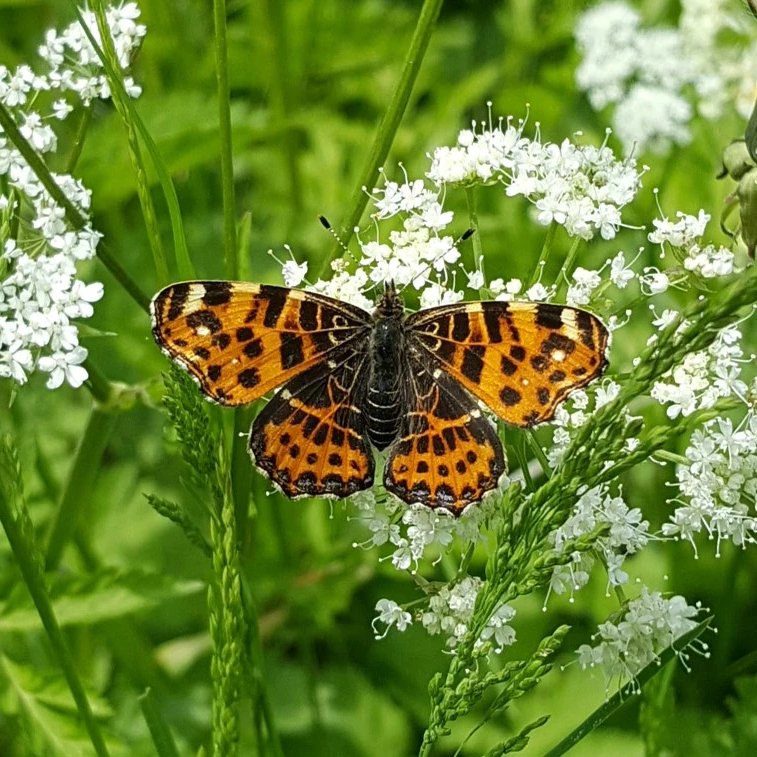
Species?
Araschnia levana
